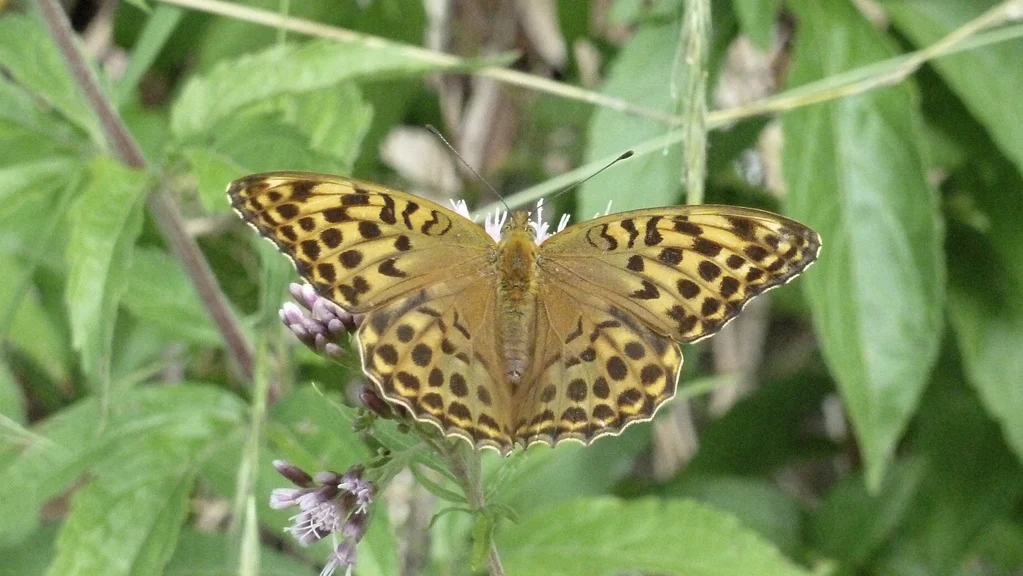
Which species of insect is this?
Argynnis paphia
